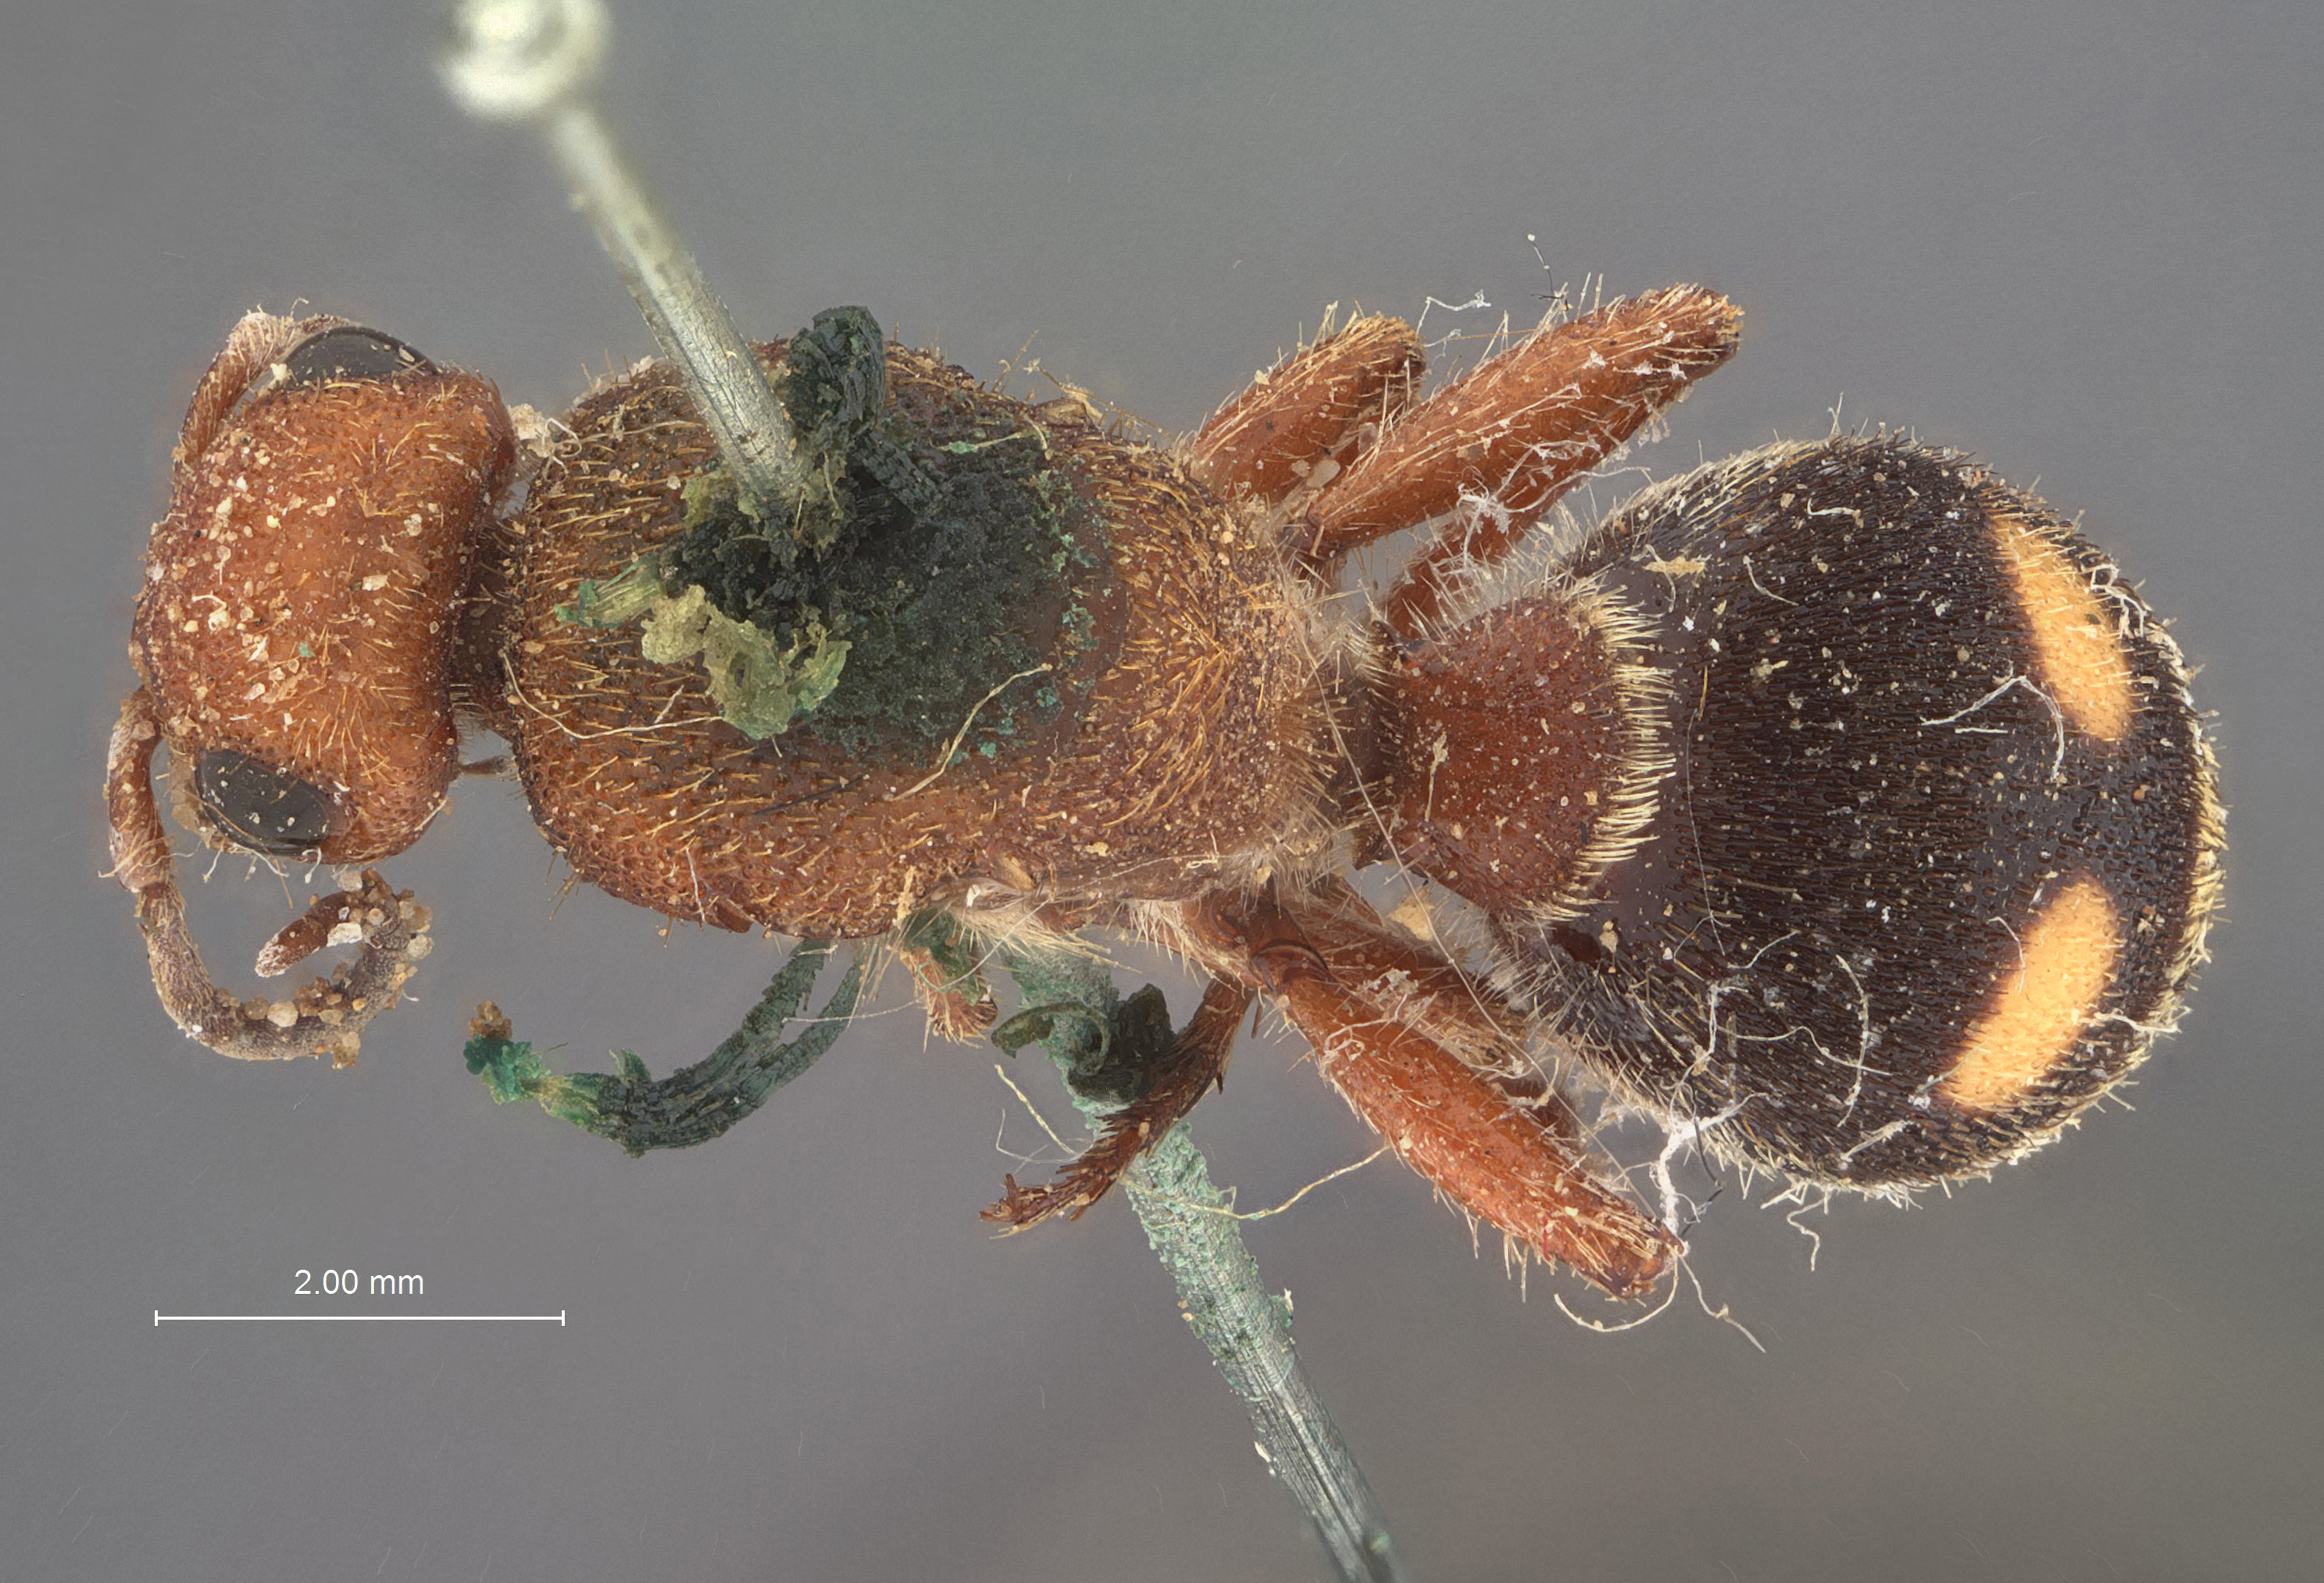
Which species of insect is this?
Sphaerophthalma biguttata
